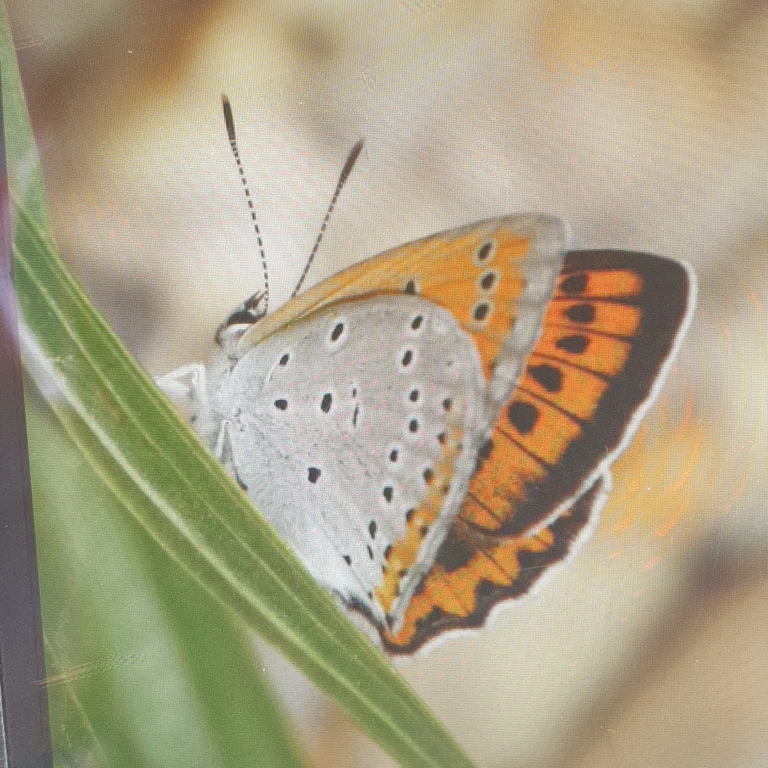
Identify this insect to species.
Lycaena dispar
